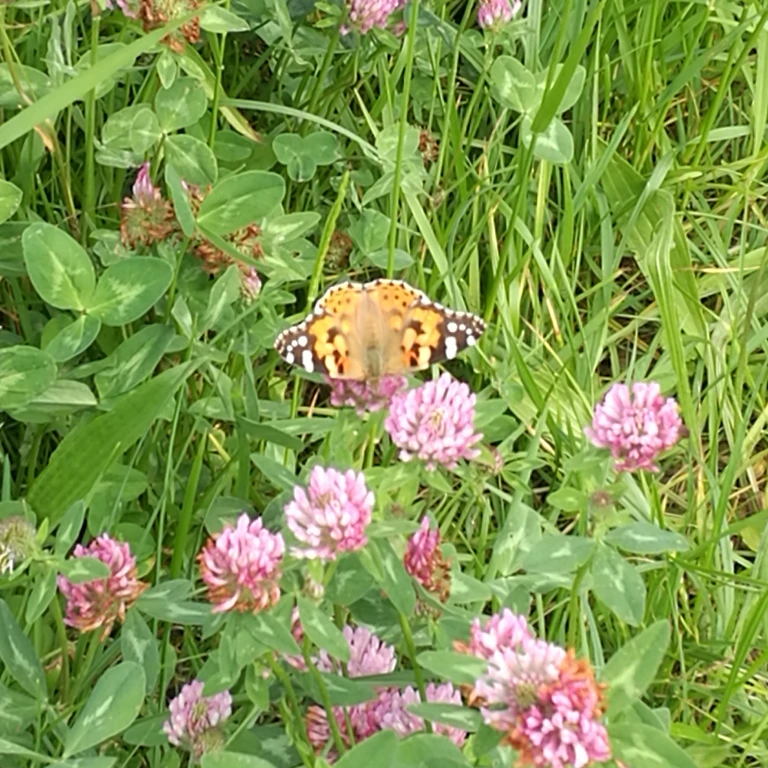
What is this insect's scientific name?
Vanessa cardui
